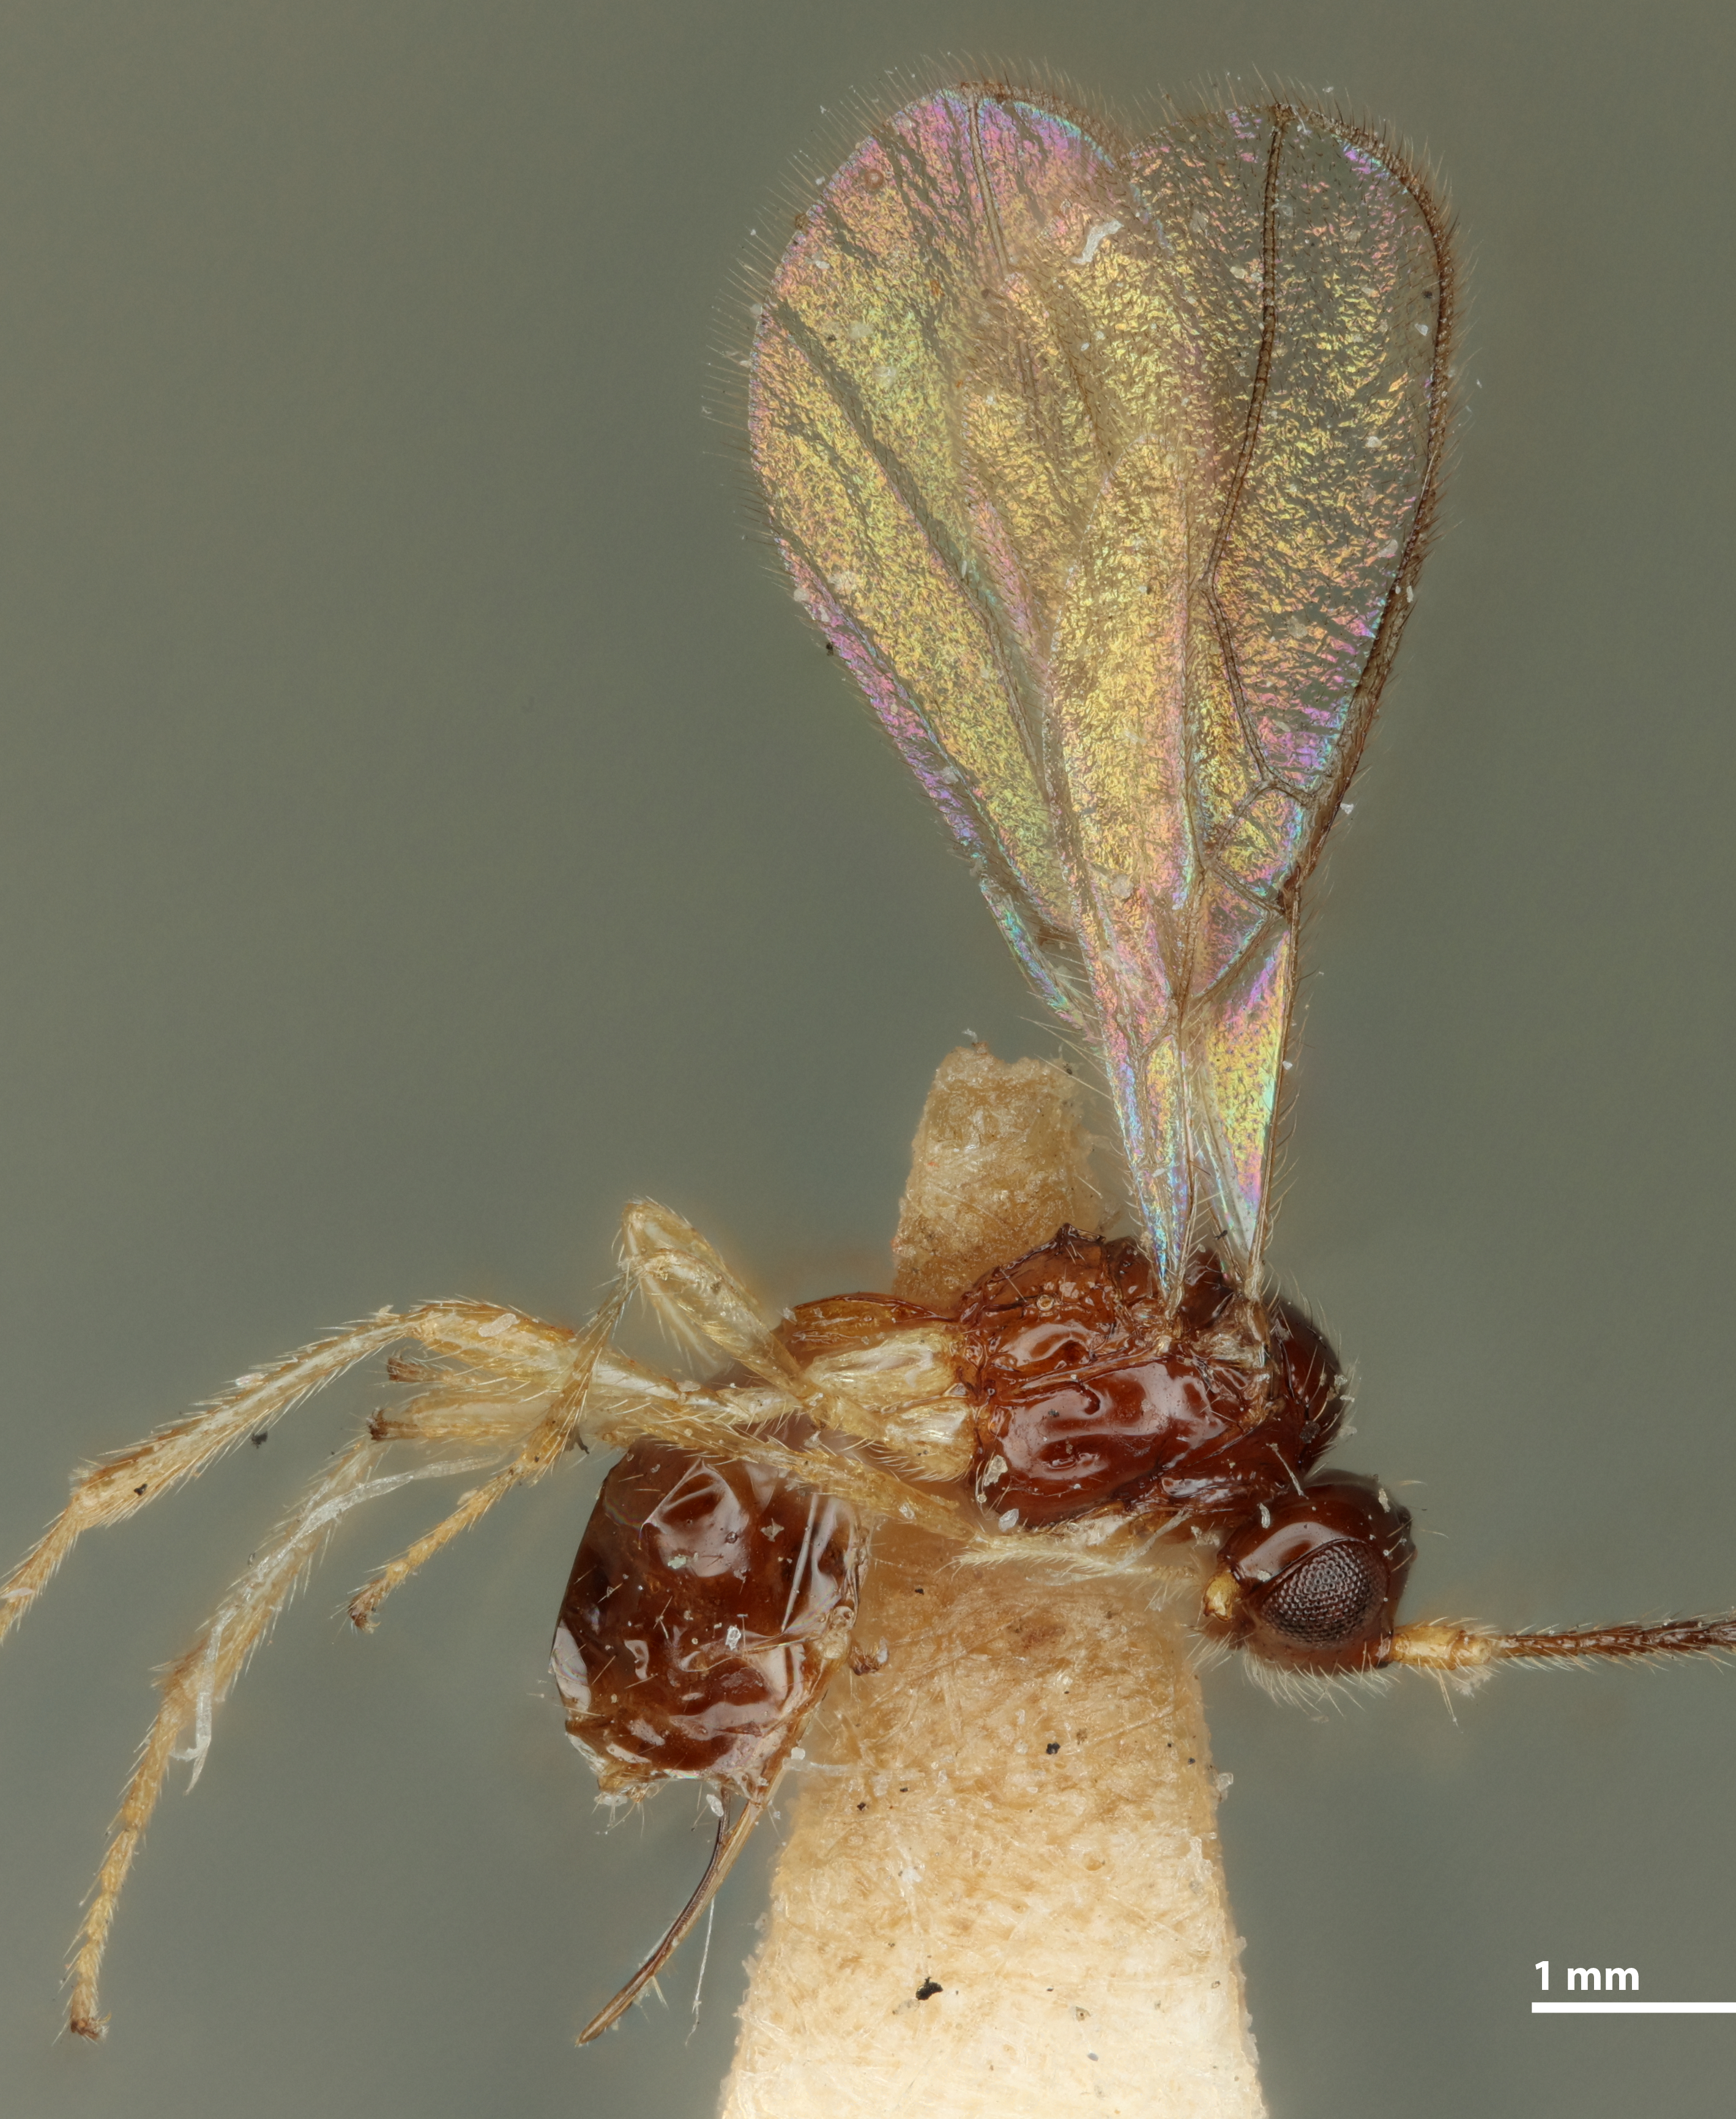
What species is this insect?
Aspilota angusticornis
